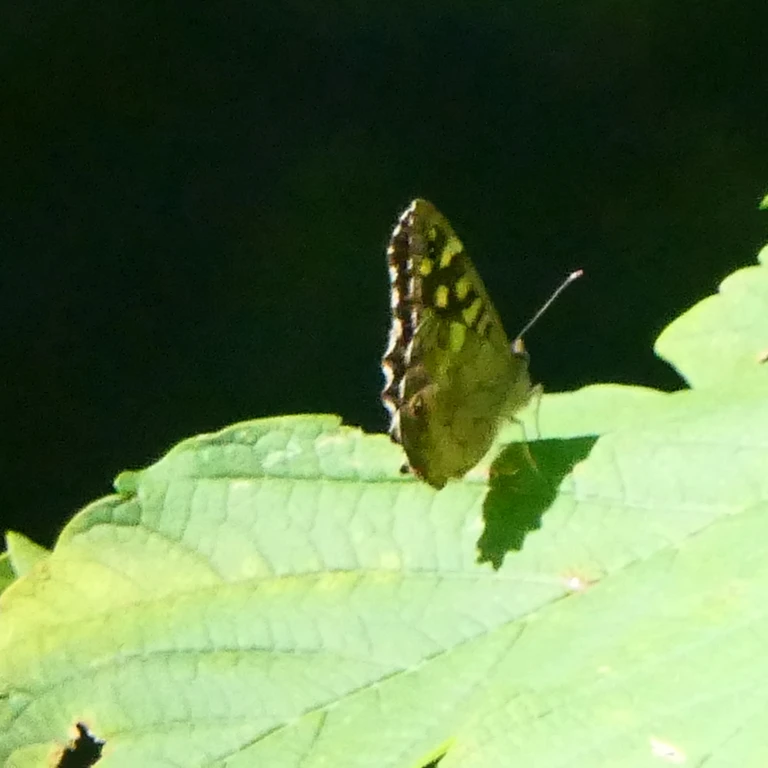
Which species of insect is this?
Pararge aegeria
